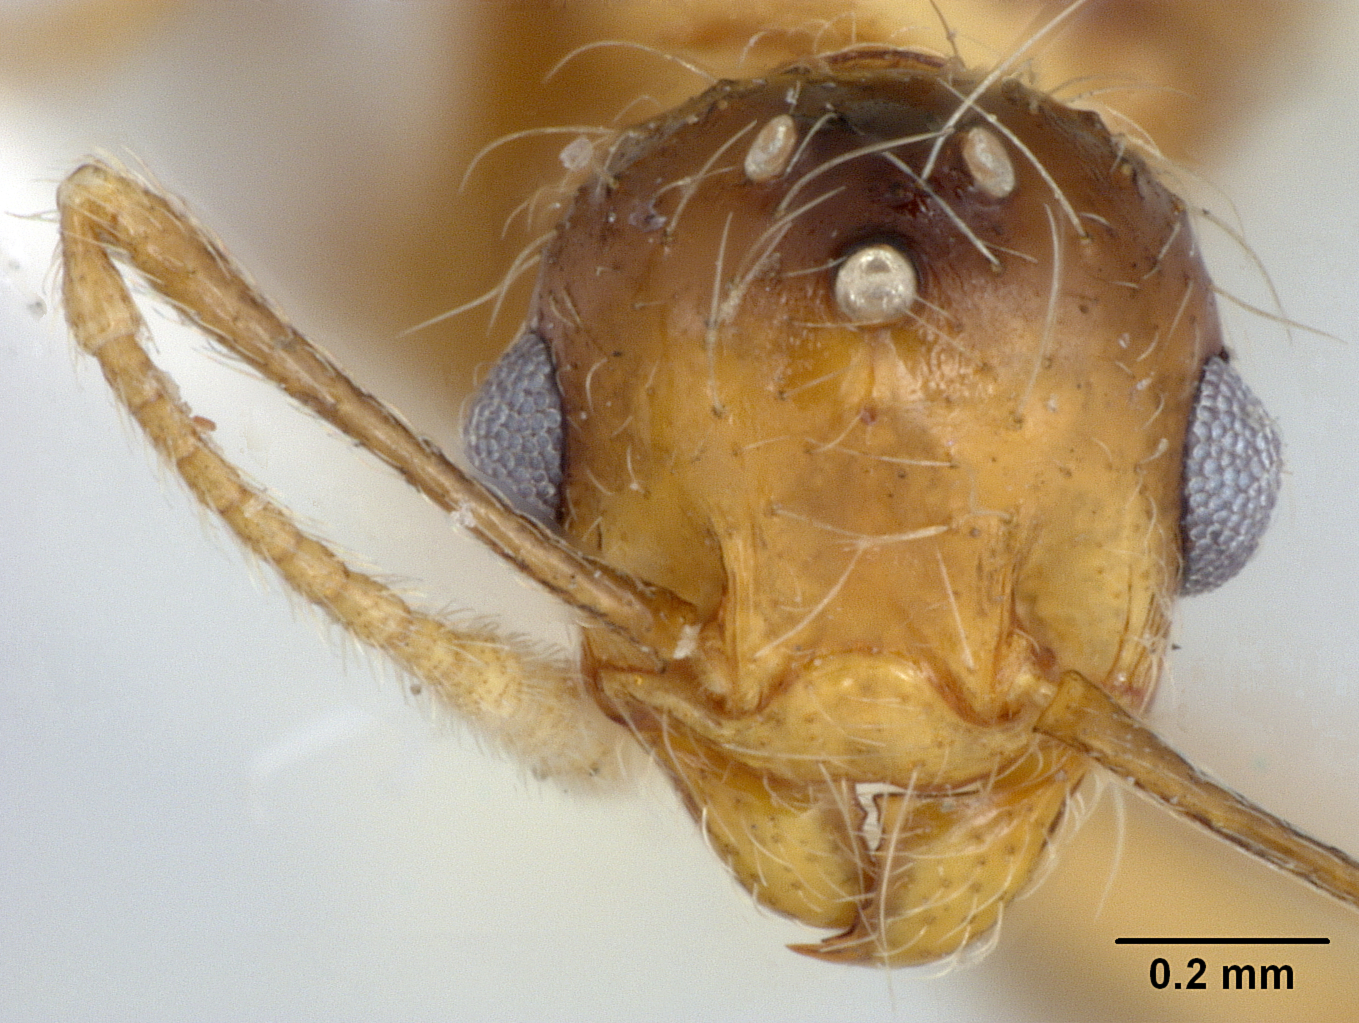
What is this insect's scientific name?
Eriopheidole symbiotica
